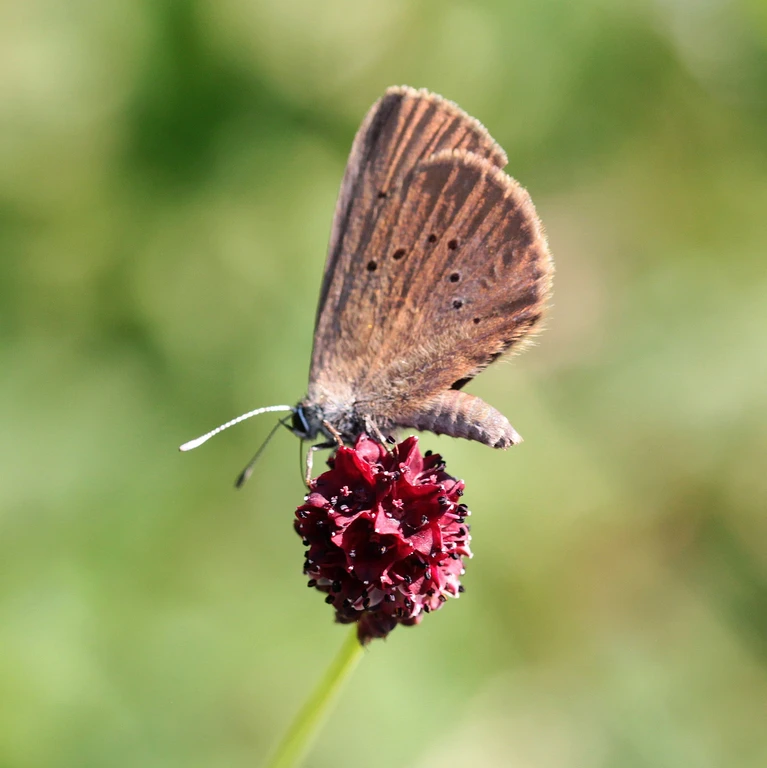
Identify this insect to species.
Phengaris nausithous (also Maculinea nausithous)
